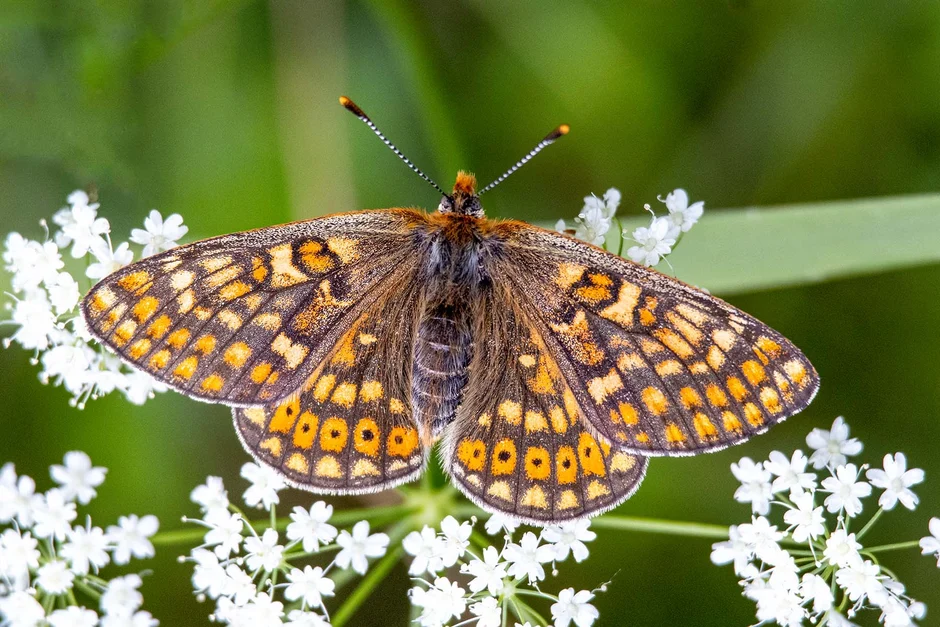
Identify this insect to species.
Euphydryas aurinia
